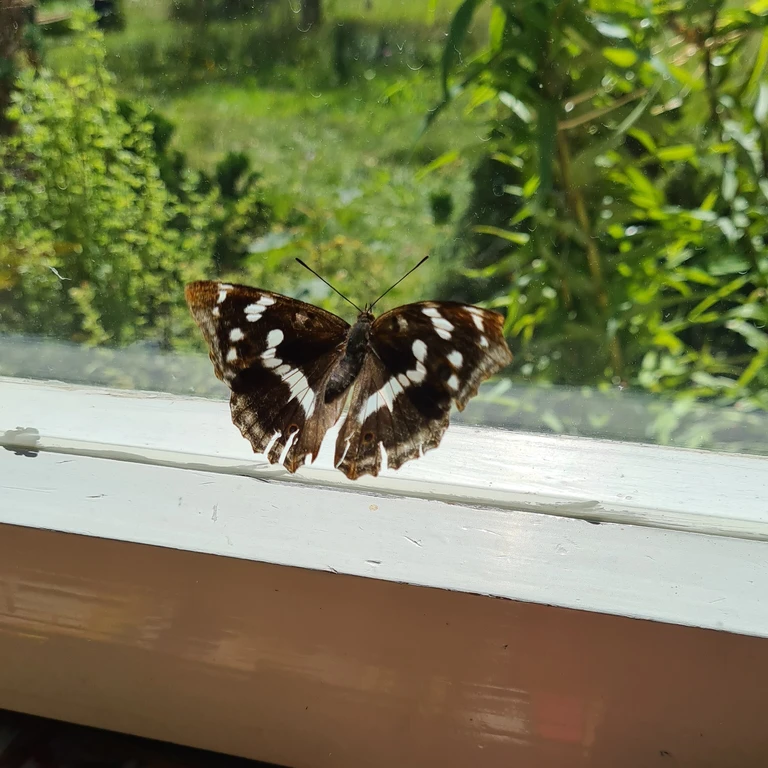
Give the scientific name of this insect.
Apatura iris
